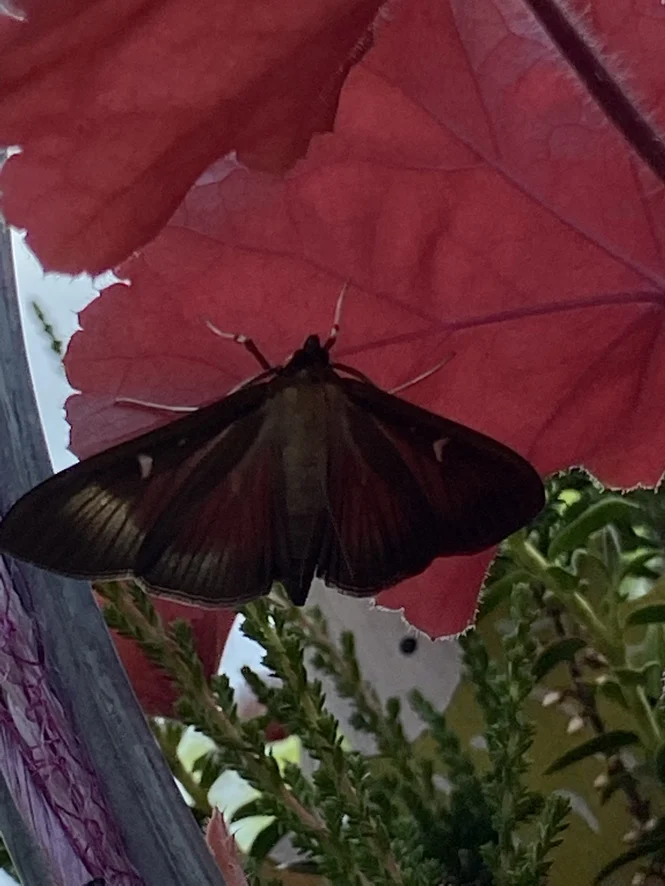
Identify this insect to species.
Cydalima perspectalis
